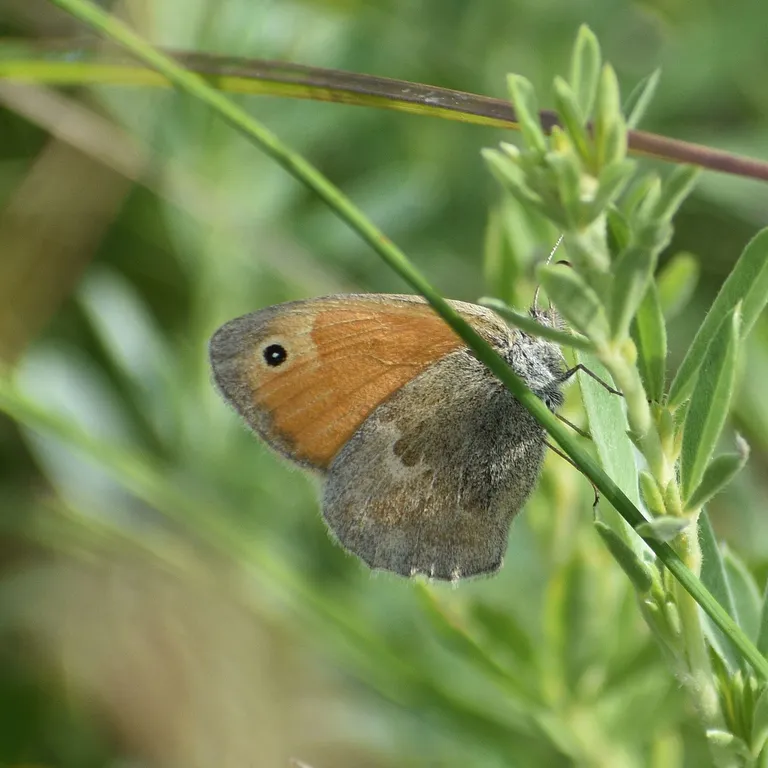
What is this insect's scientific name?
Coenonympha pamphilus
